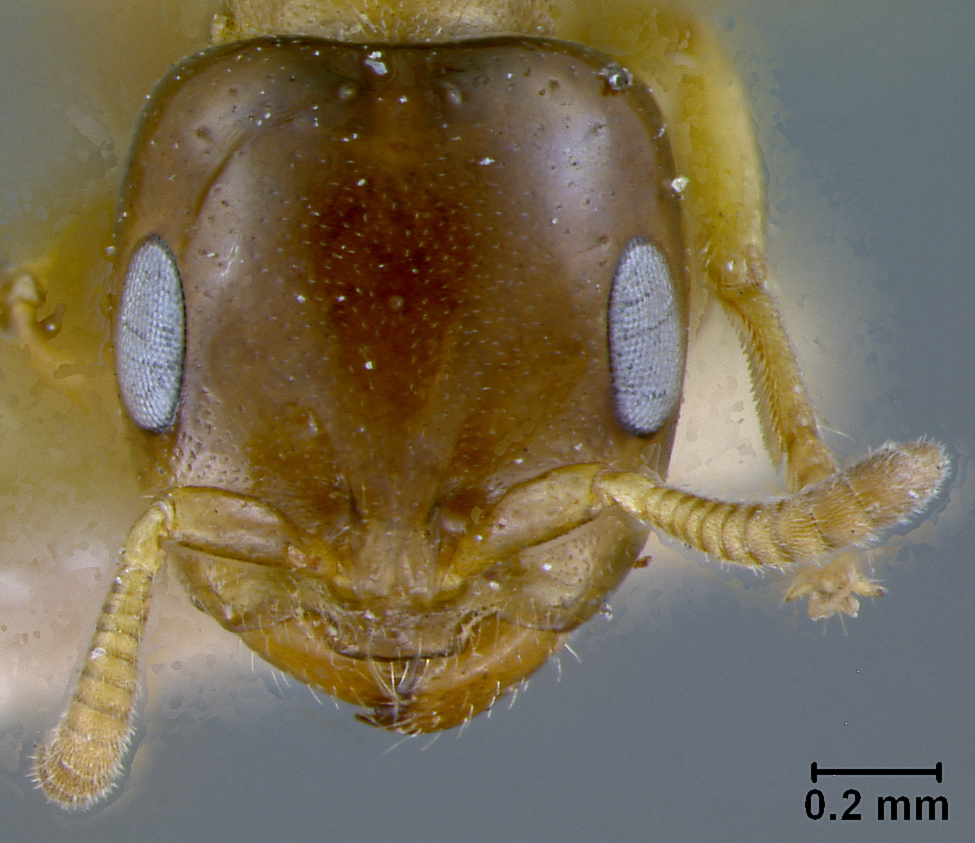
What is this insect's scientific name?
Pseudomyrma maligna
